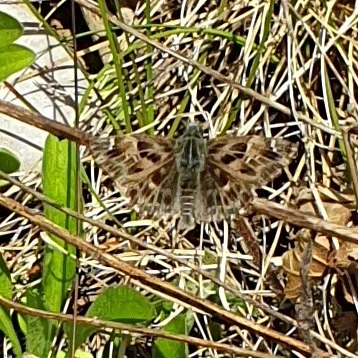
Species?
Carcharodus alceae
